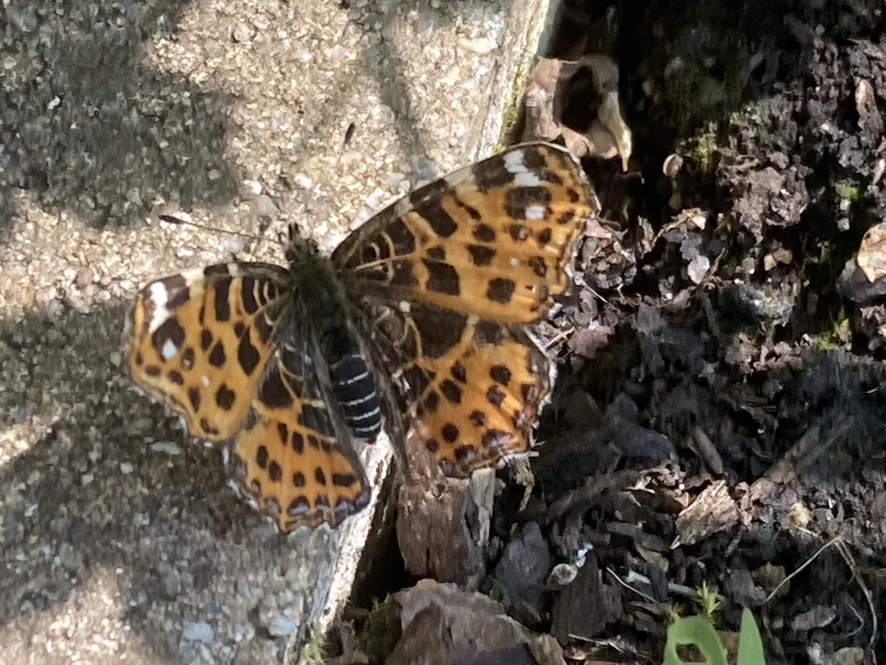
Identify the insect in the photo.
Araschnia levana
